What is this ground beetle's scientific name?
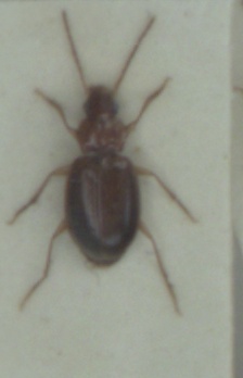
Ocys harpaloides
